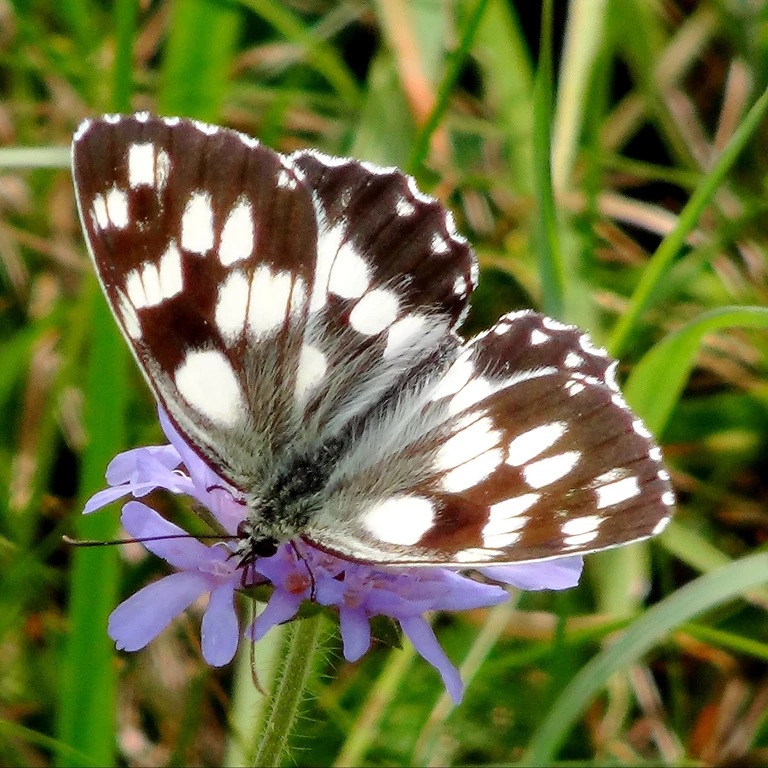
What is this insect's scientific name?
Melanargia galathea
